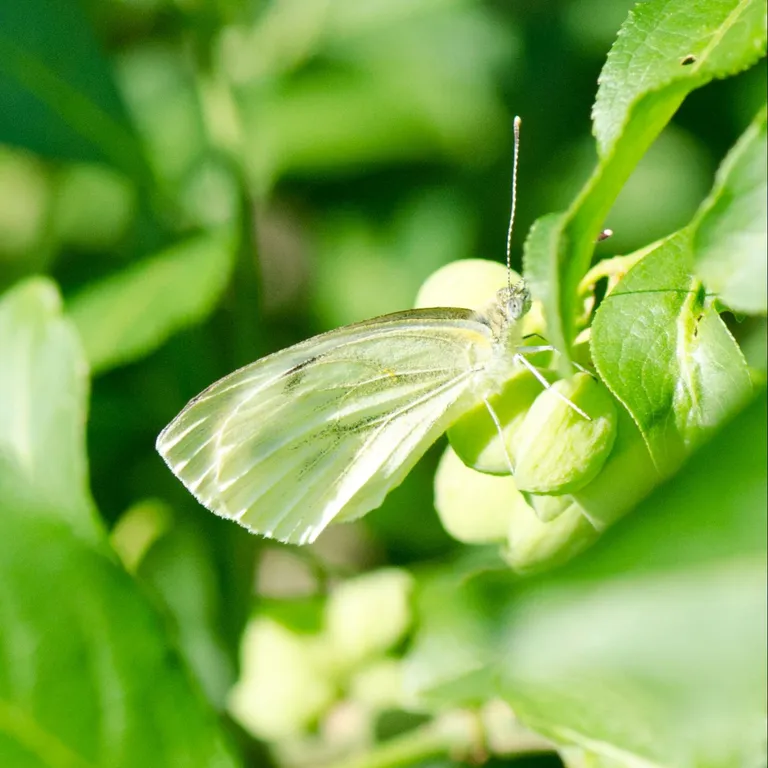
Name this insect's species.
Pieris napi
